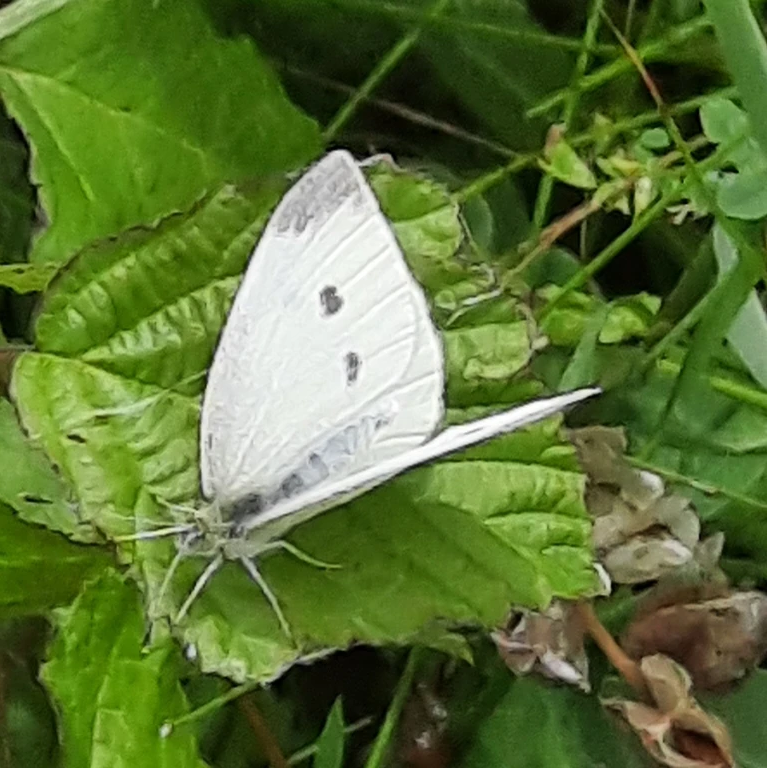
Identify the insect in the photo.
Pieris rapae
